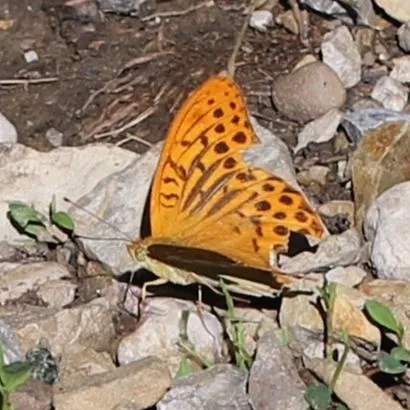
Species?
Argynnis paphia
